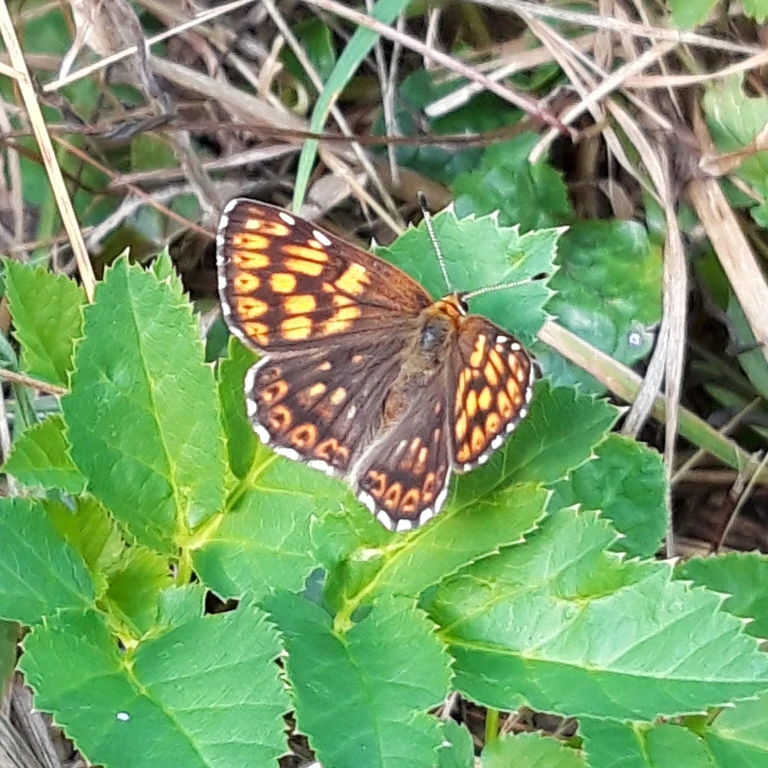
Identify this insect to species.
Hamearis lucina
